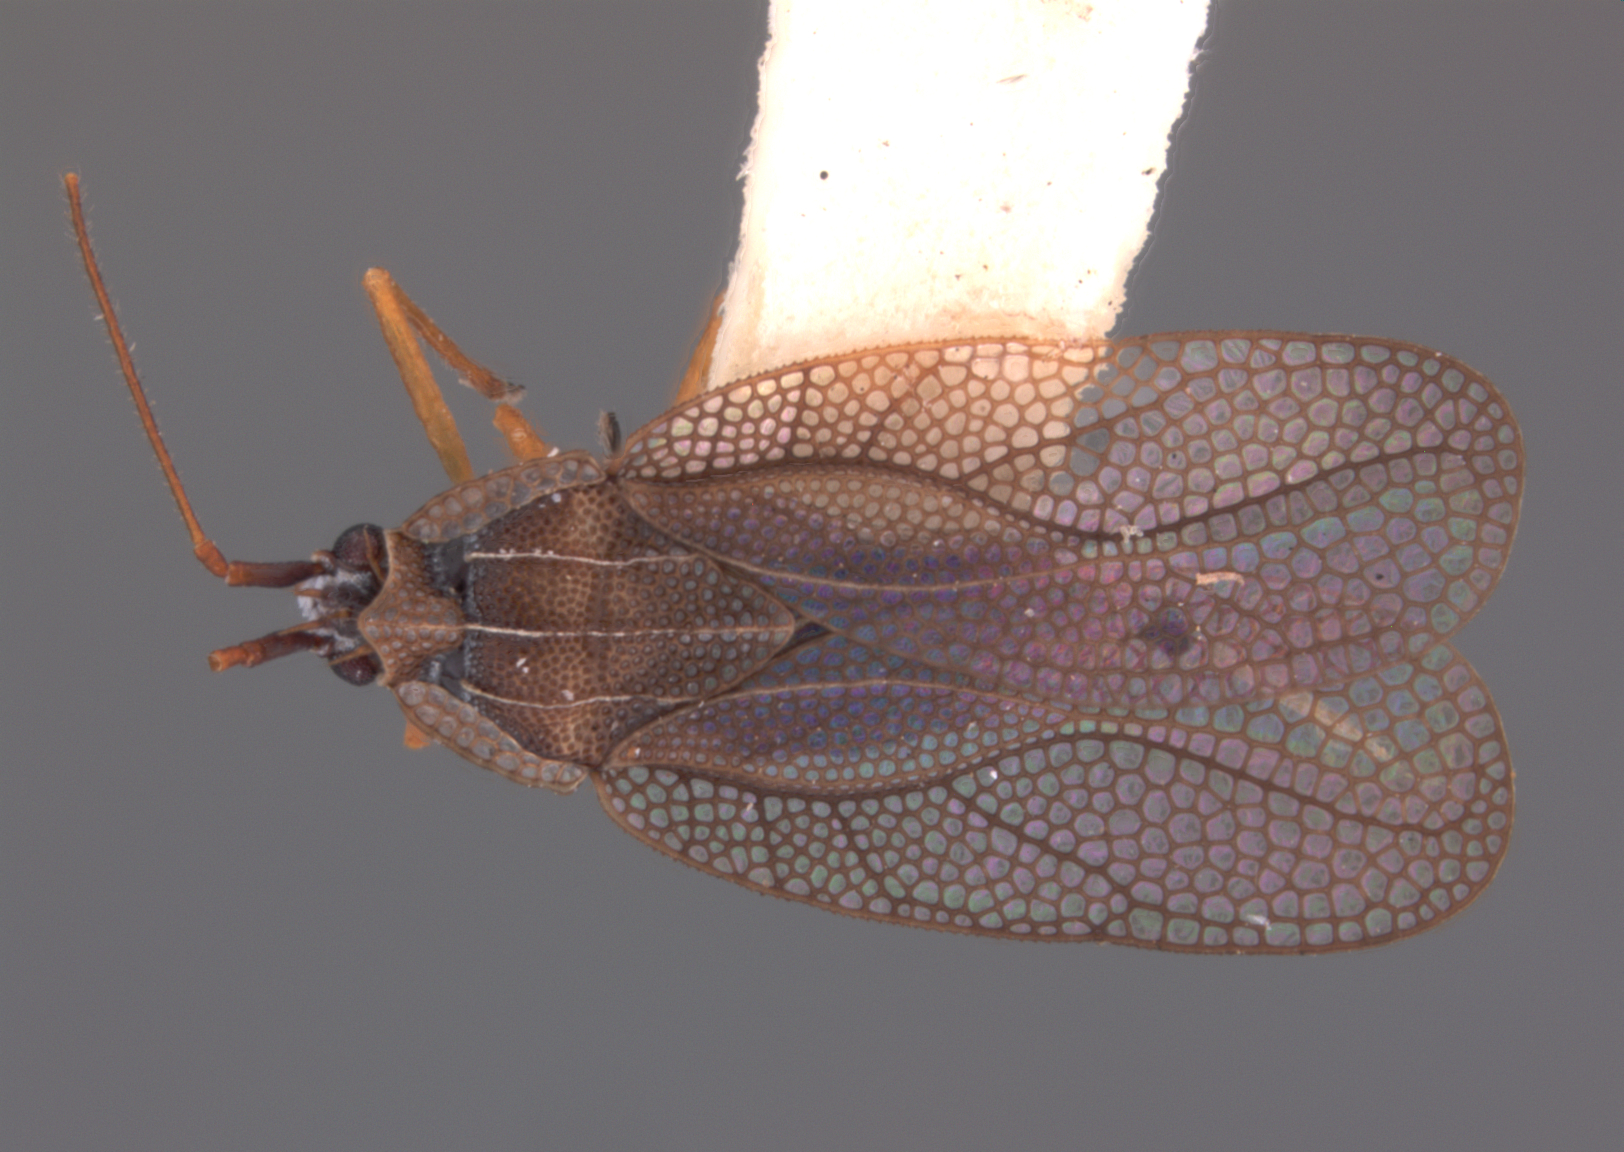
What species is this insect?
Leptodictya parilis
